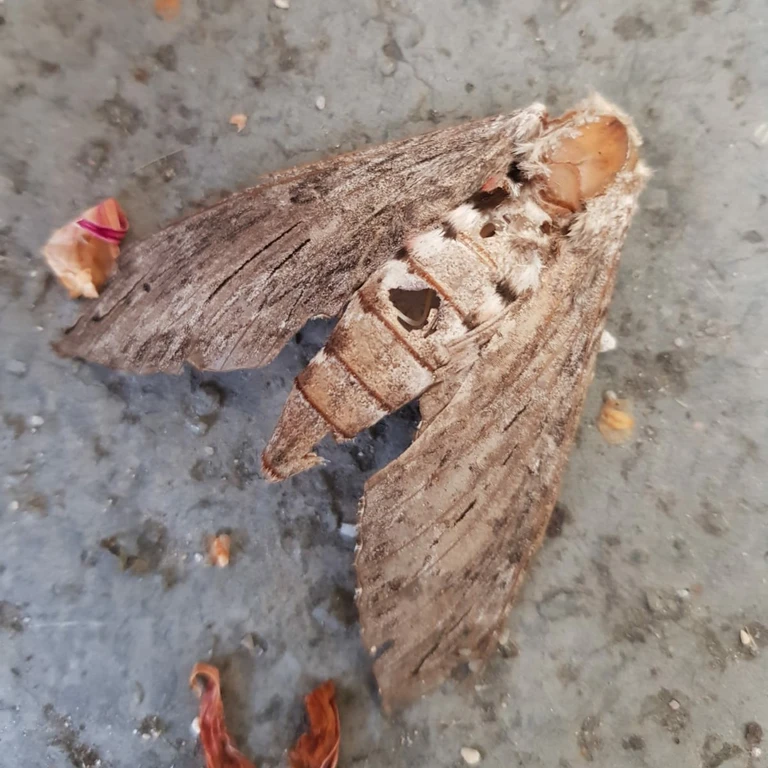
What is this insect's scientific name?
Agrius convolvuli
